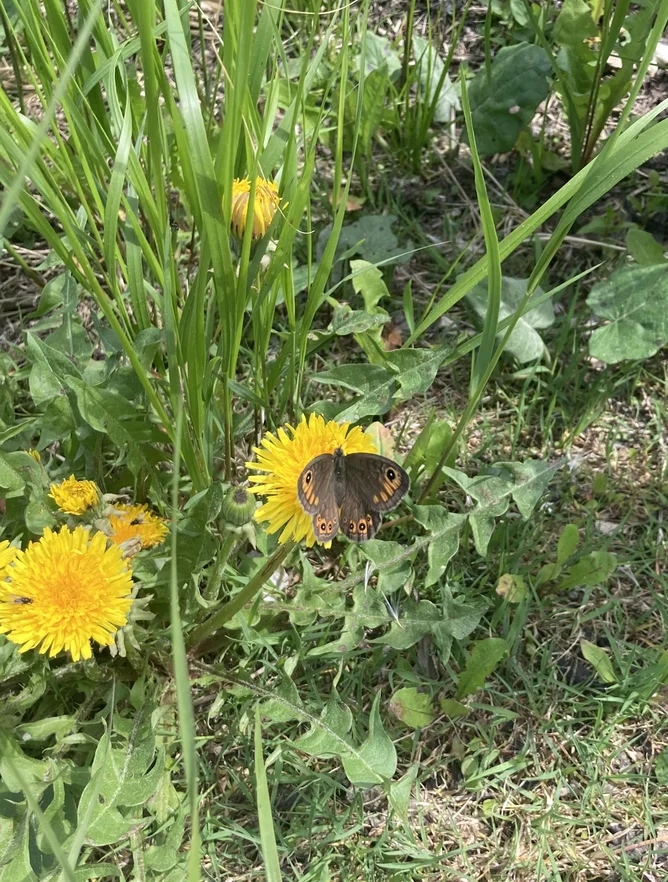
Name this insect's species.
Lasiommata petropolitana (also Pararge petropolitana)
